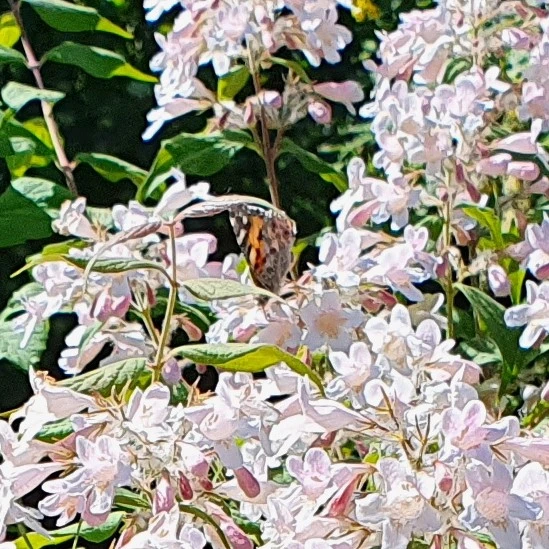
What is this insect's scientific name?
Vanessa cardui
